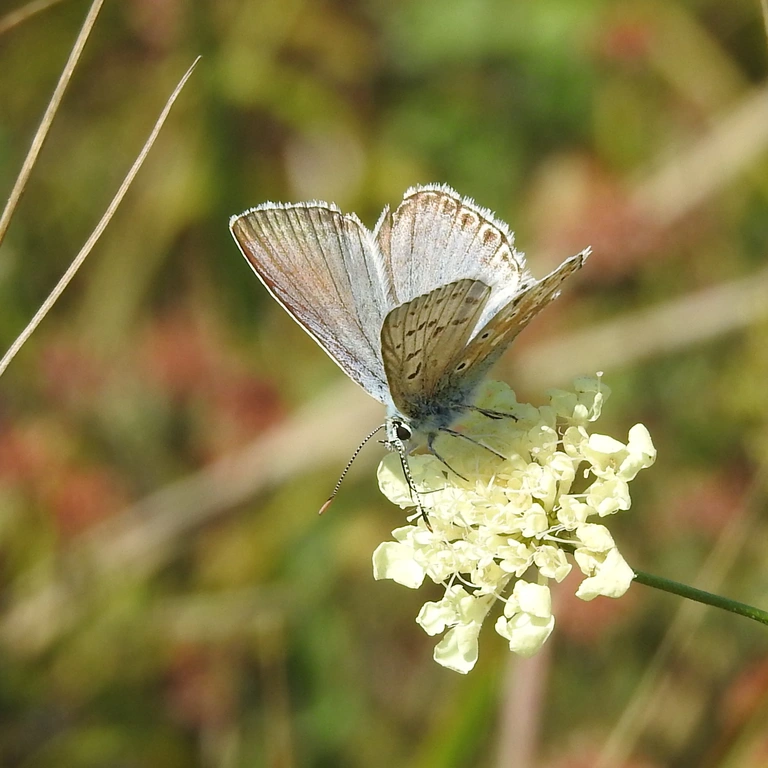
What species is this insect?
Lysandra coridon
